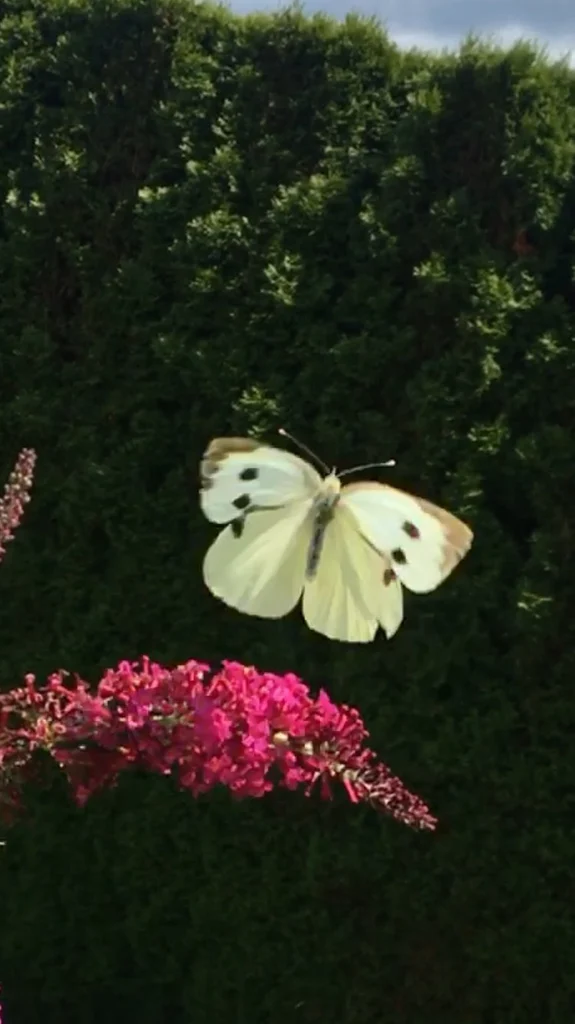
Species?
Pieris brassicae
